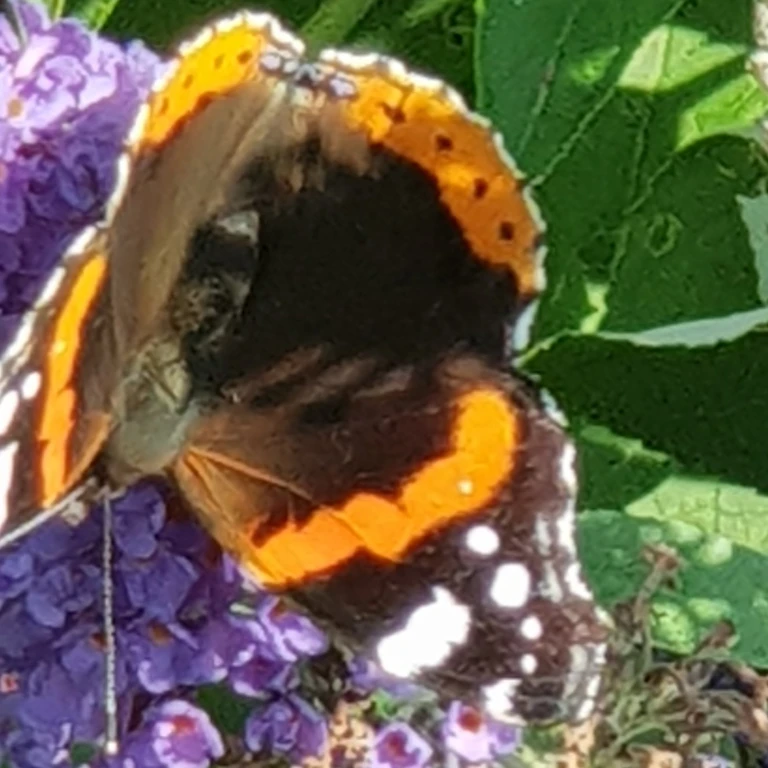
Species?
Vanessa atalanta
